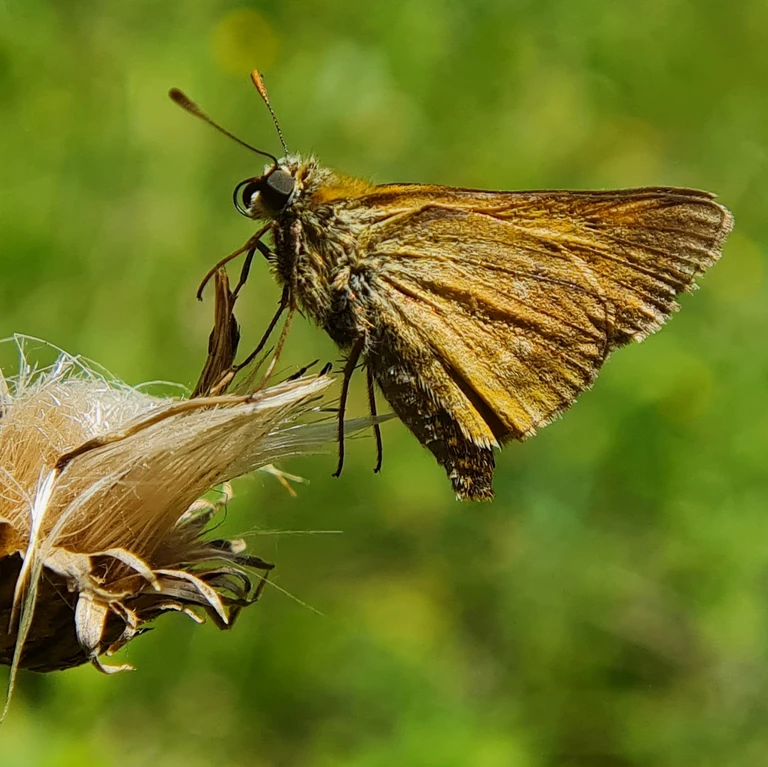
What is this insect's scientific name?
Ochlodes sylvanus (also Ochlodes venata)
